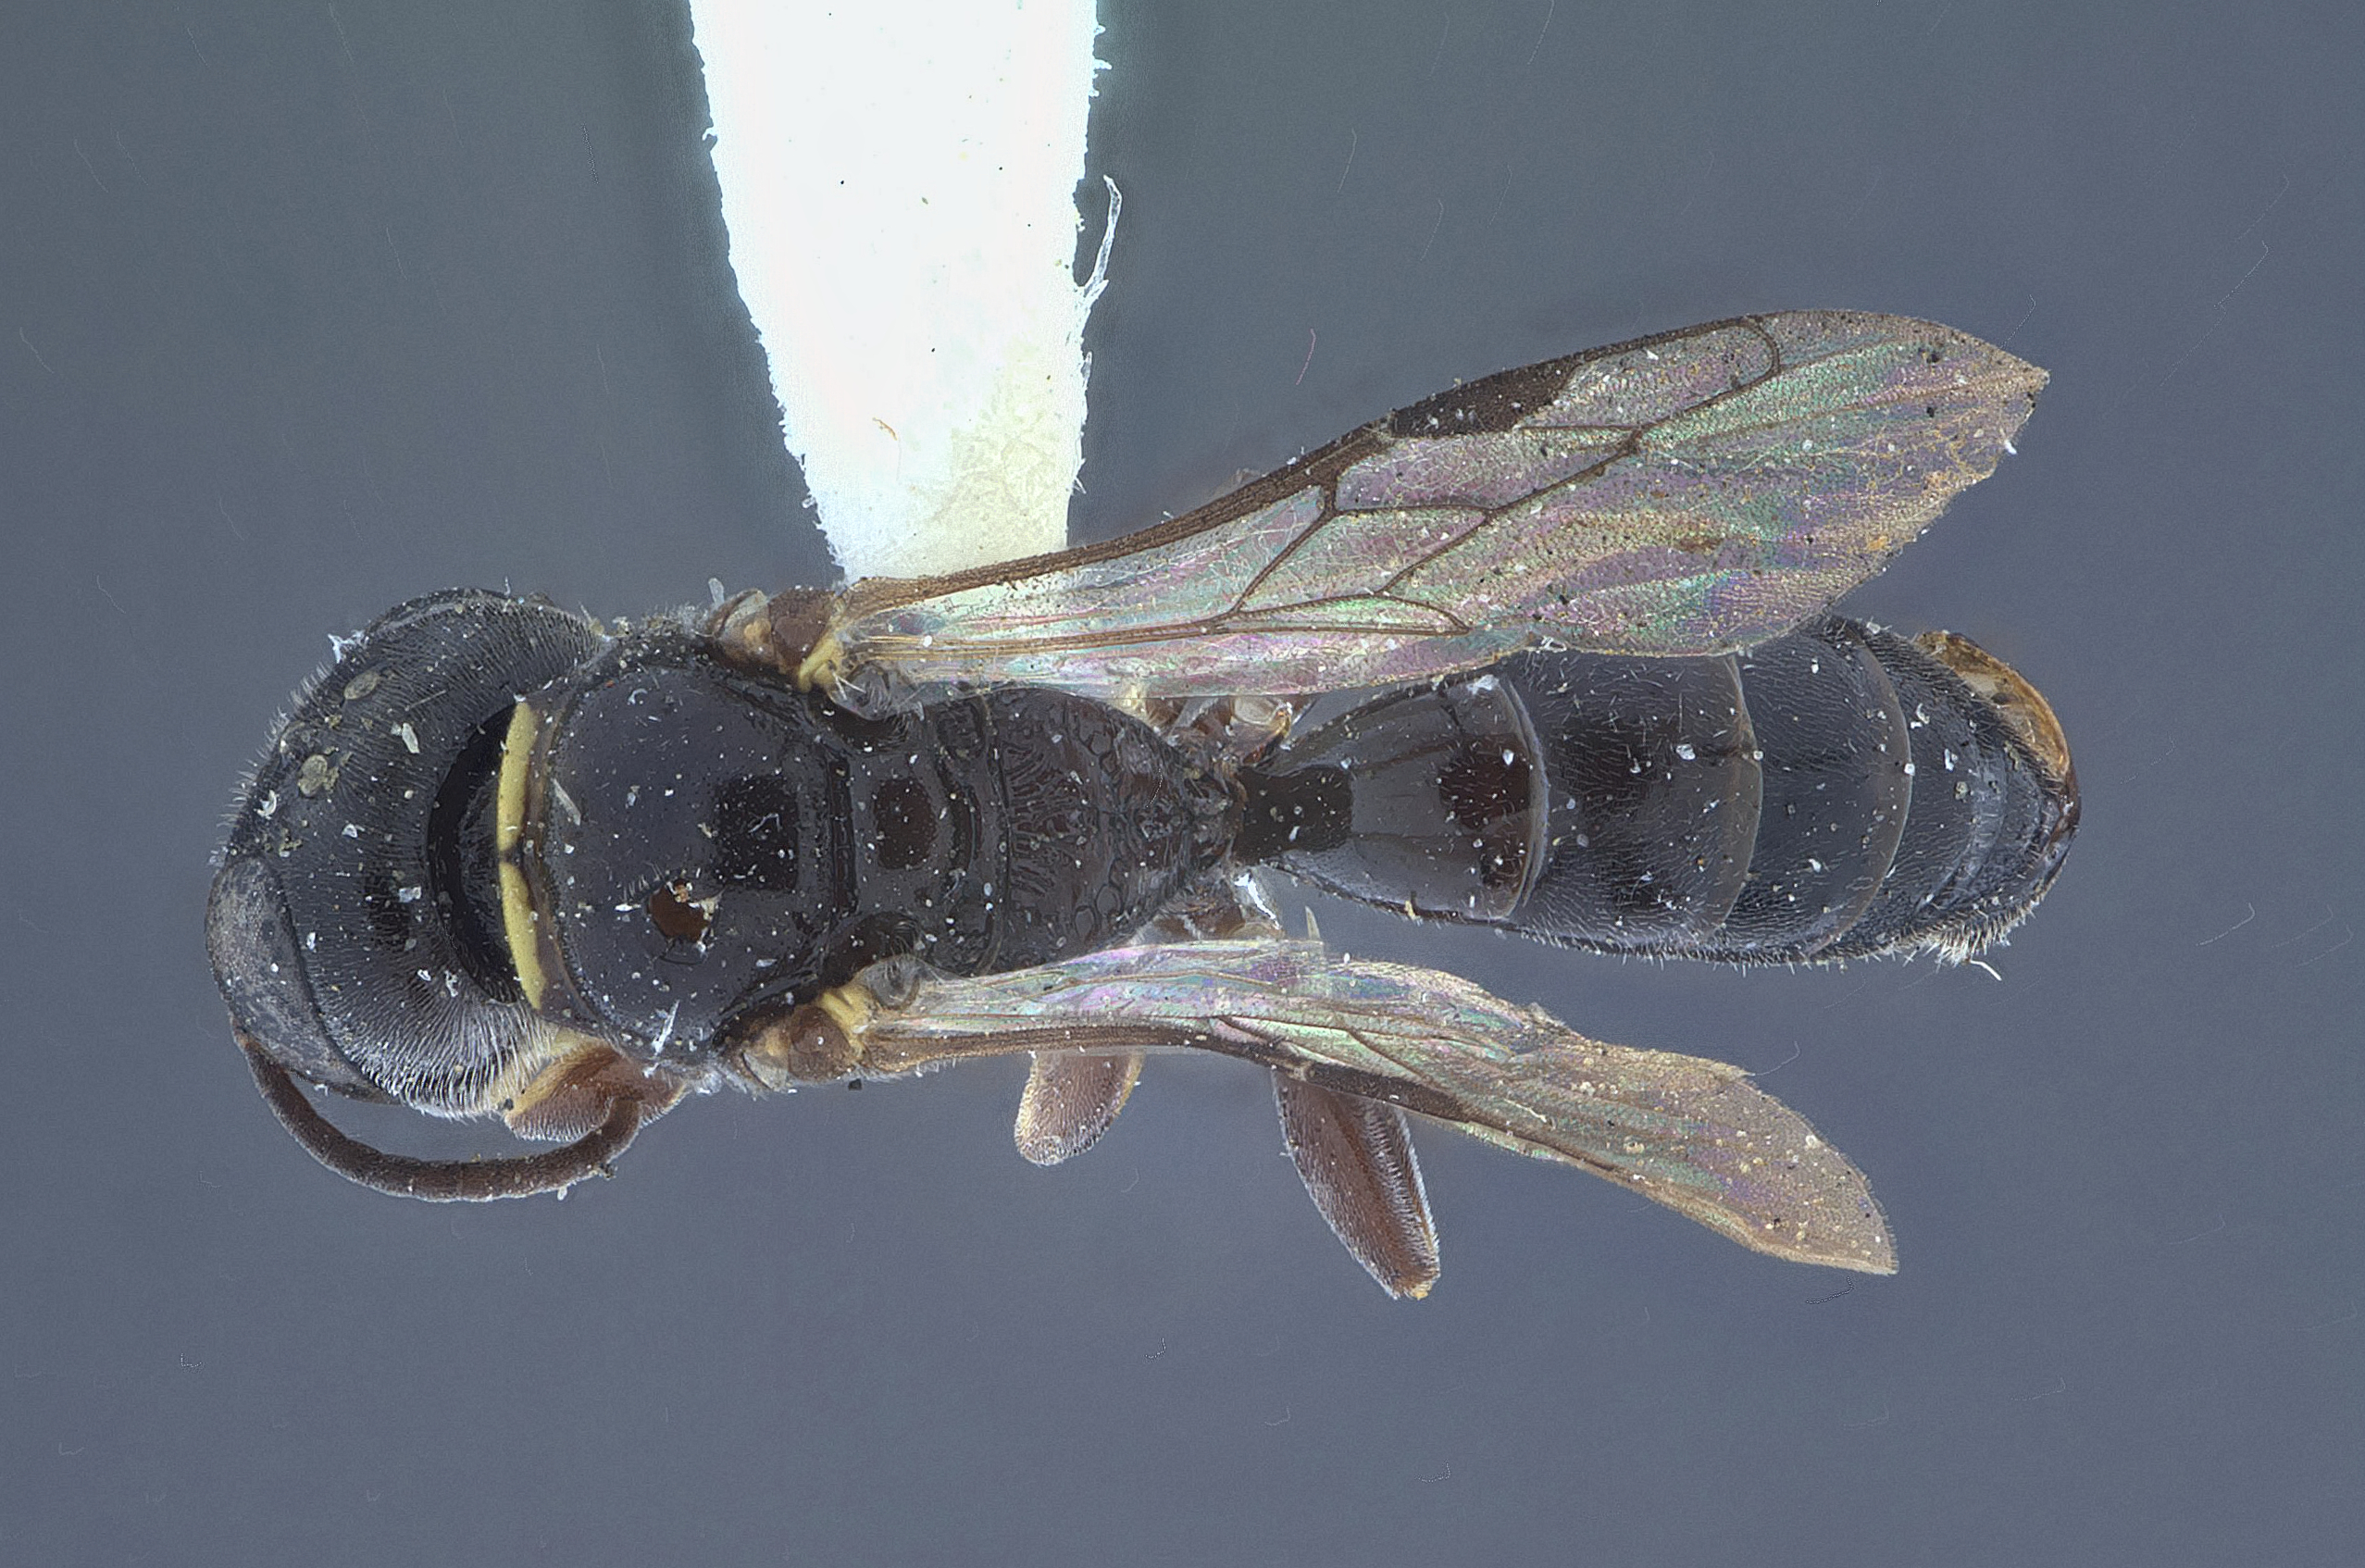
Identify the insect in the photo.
Crossocerus pseudochromatipus
